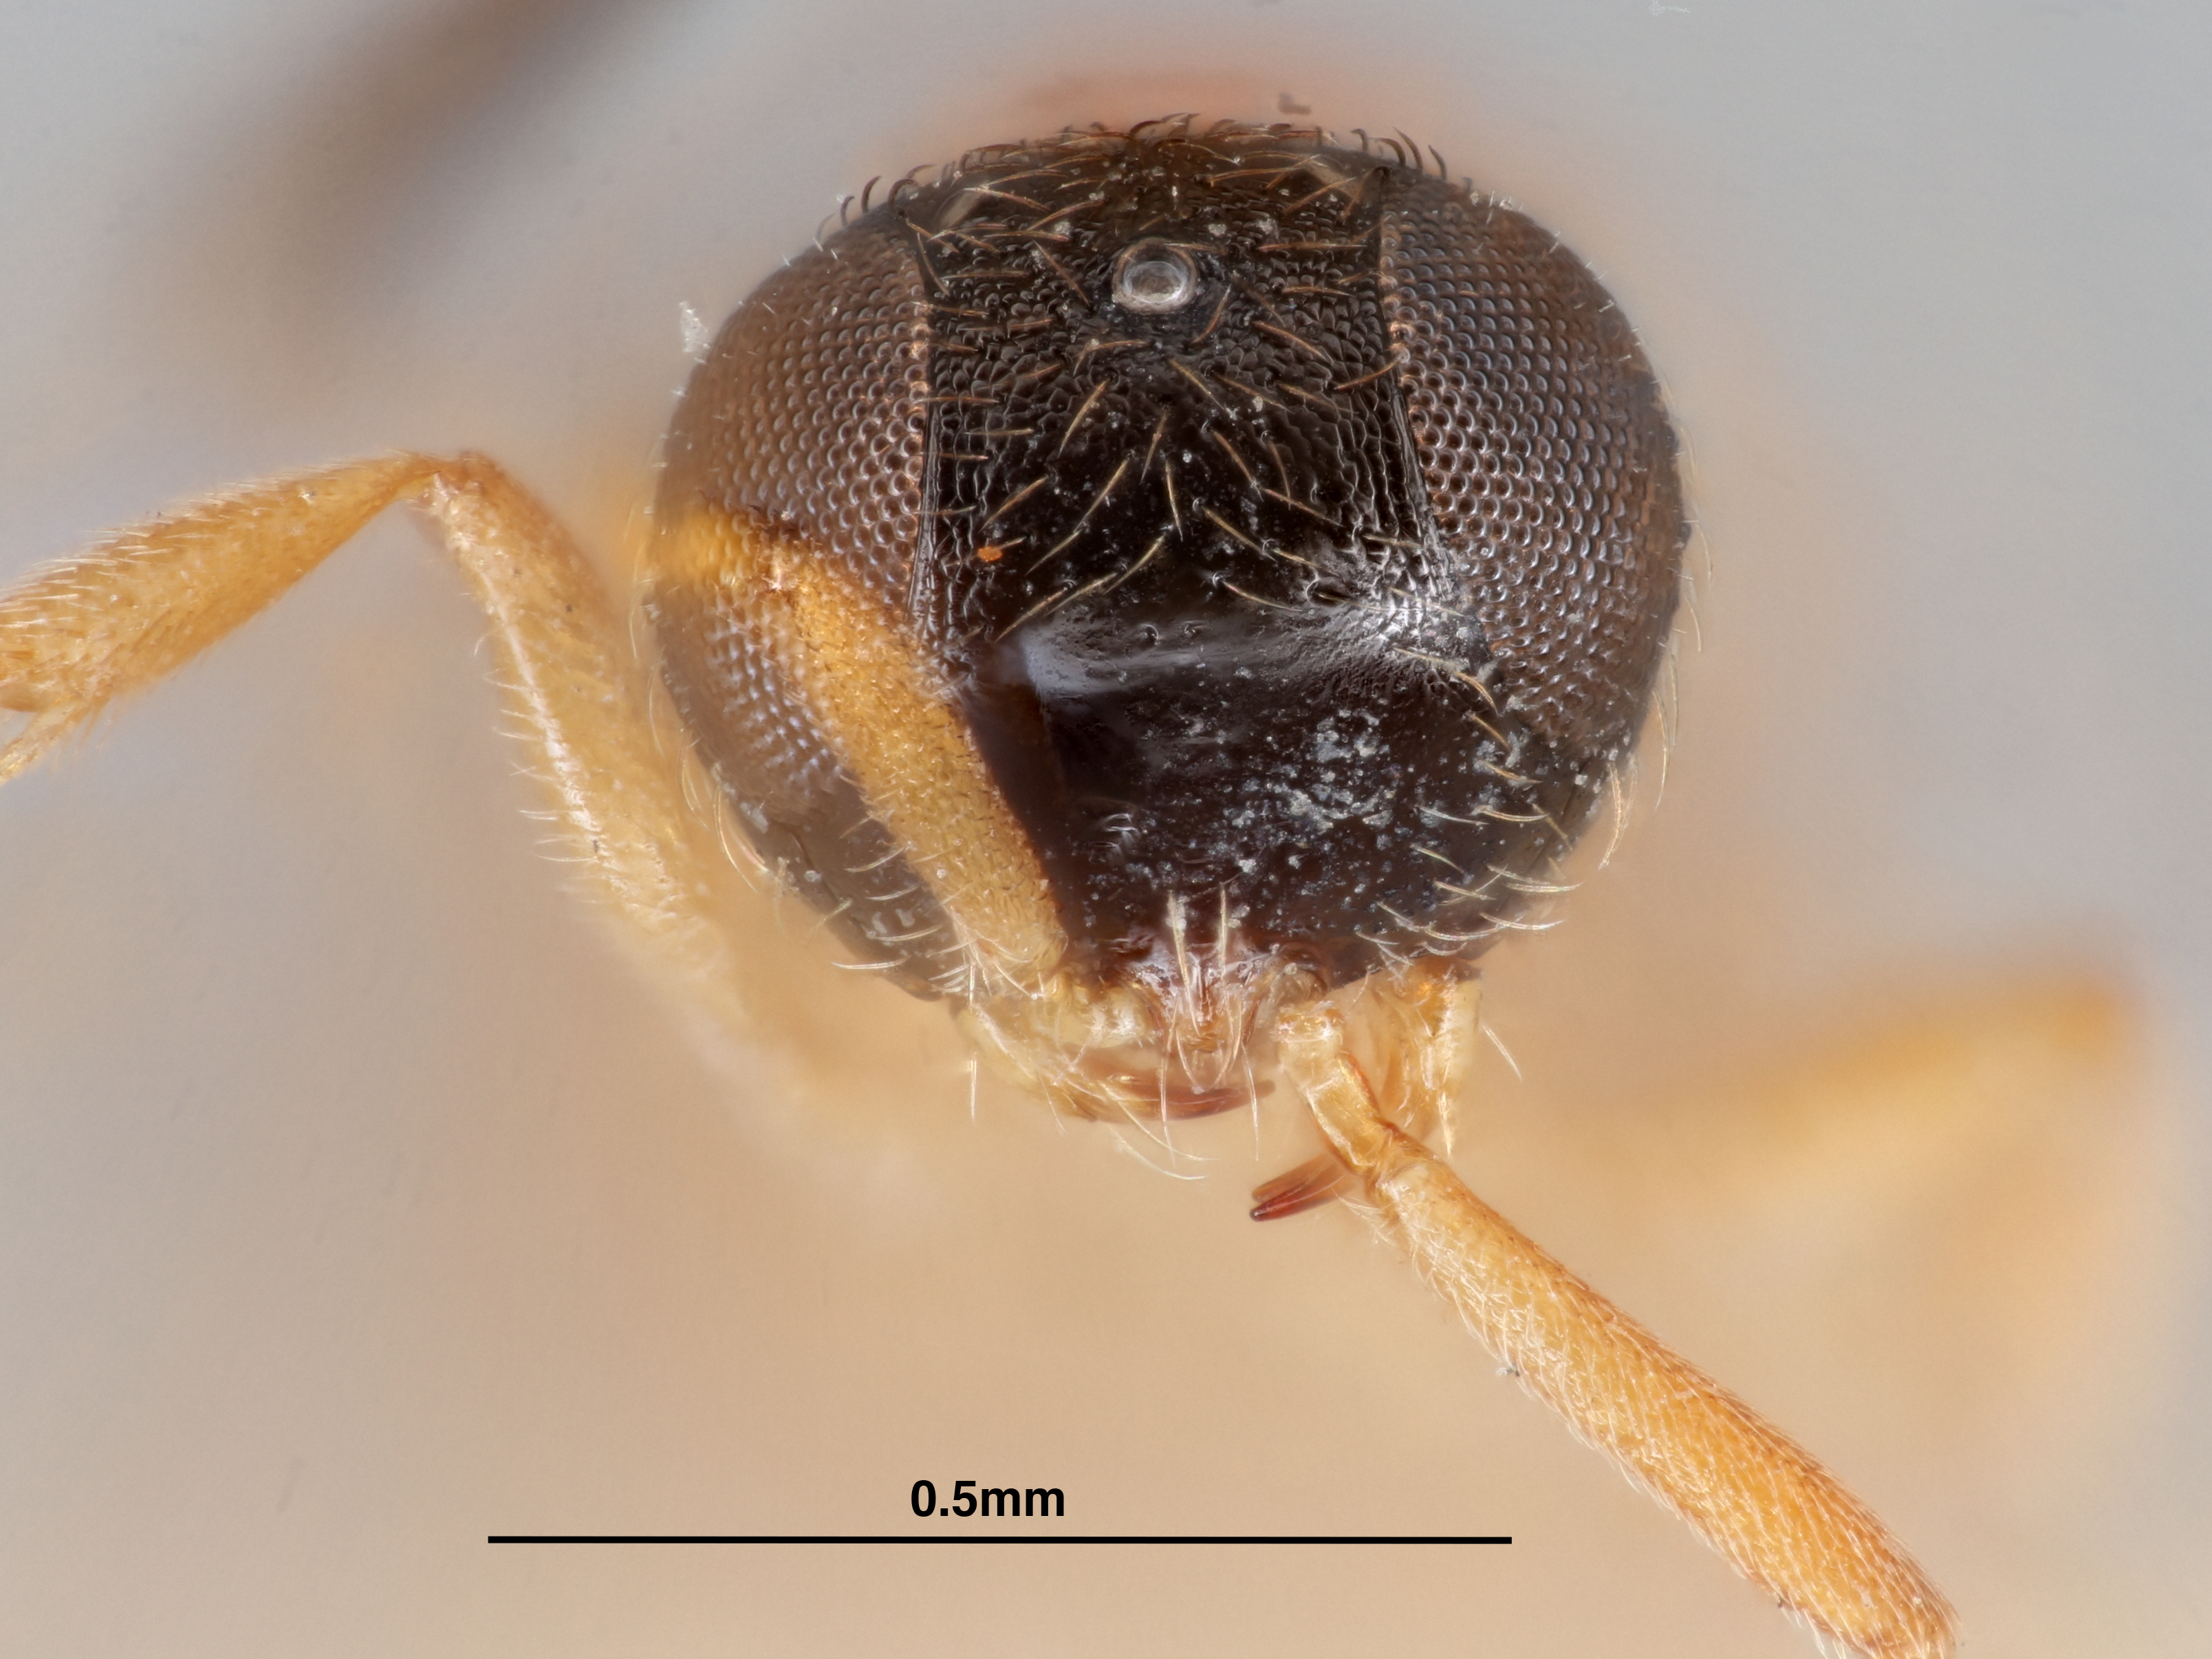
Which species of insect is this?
Calliscelio orientalis
